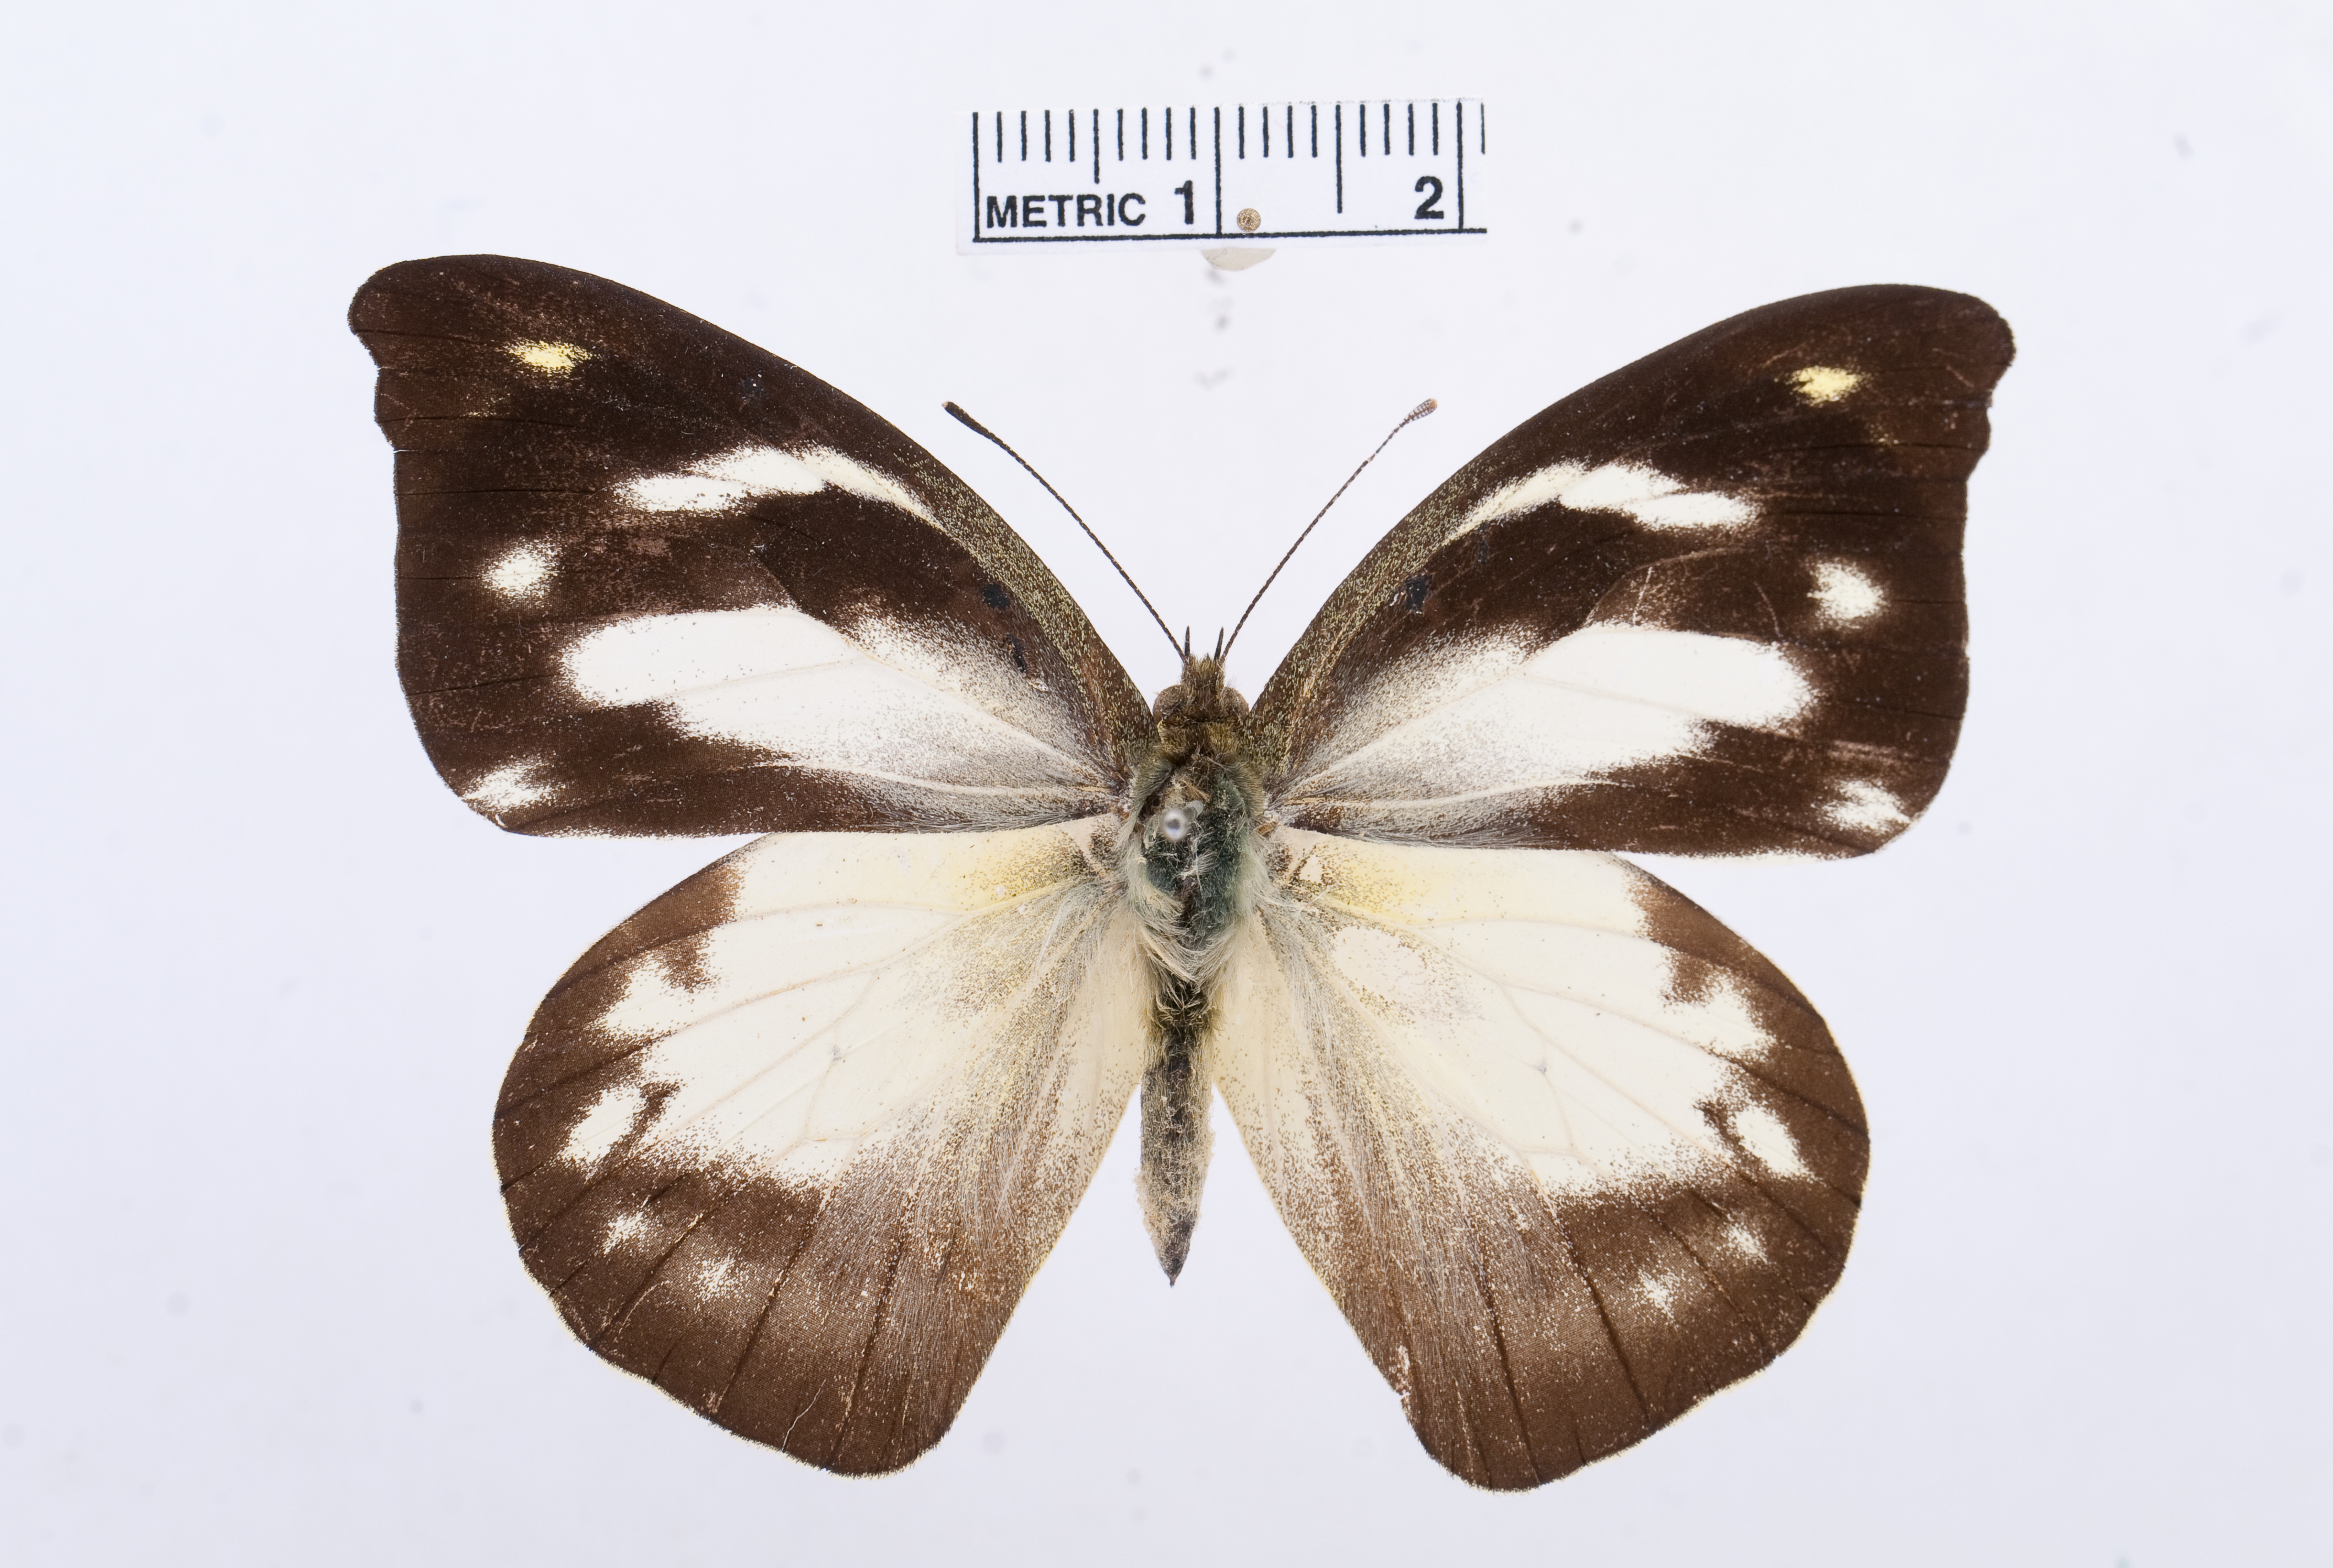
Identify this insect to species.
Appias lalage
